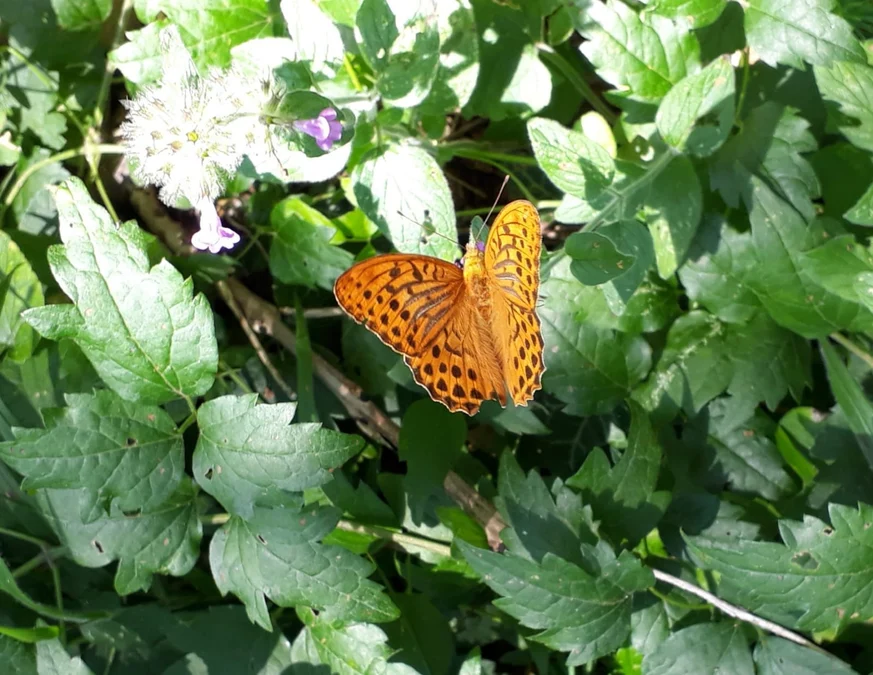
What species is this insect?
Argynnis paphia
